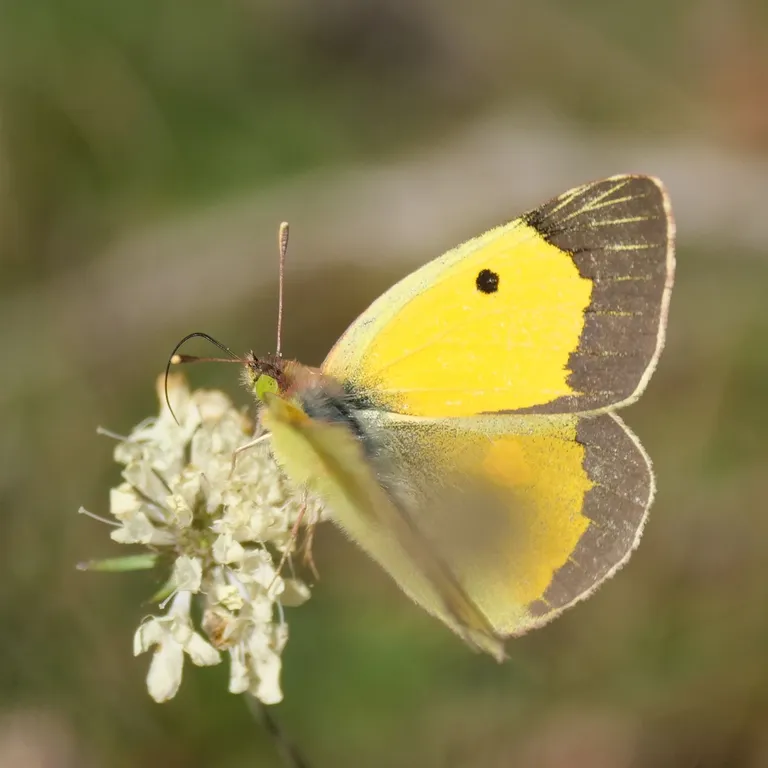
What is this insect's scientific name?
Colias croceus
